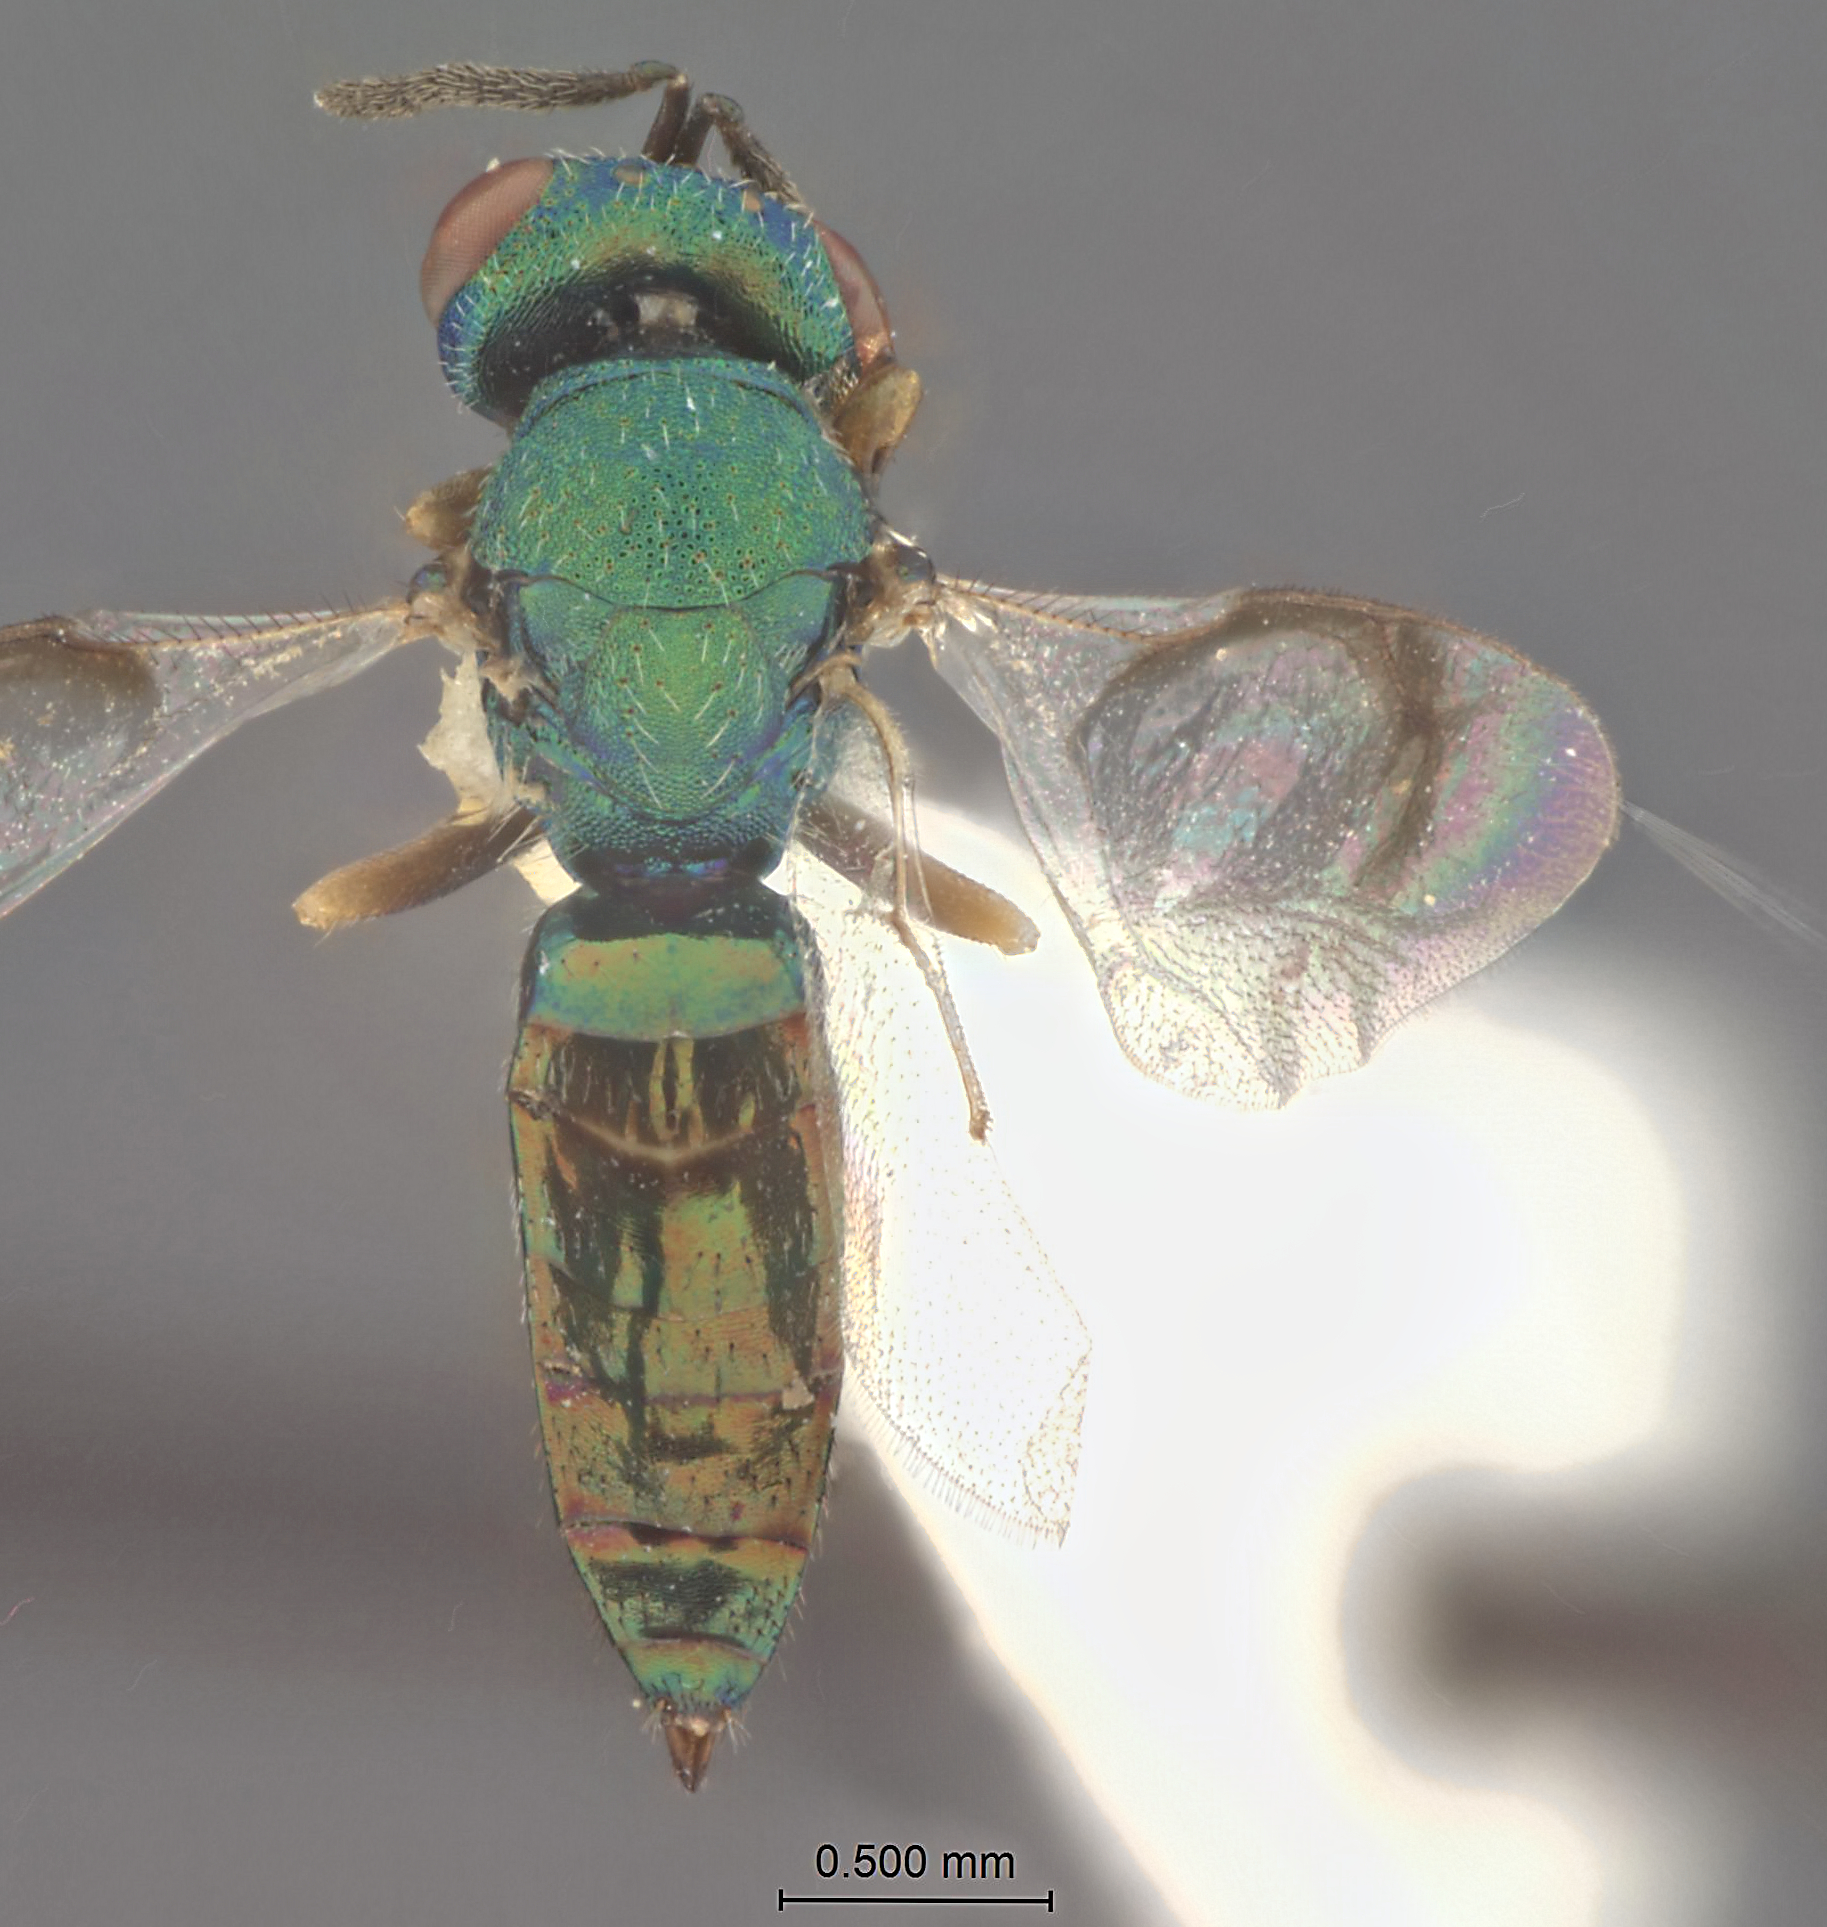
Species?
Boharticus apilosus
